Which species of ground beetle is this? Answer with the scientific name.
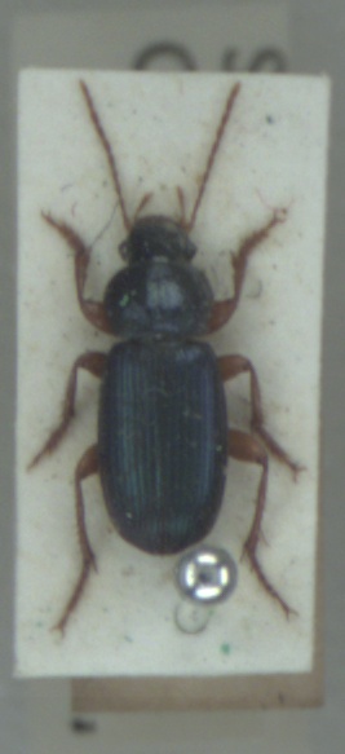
Ophonus azureus
